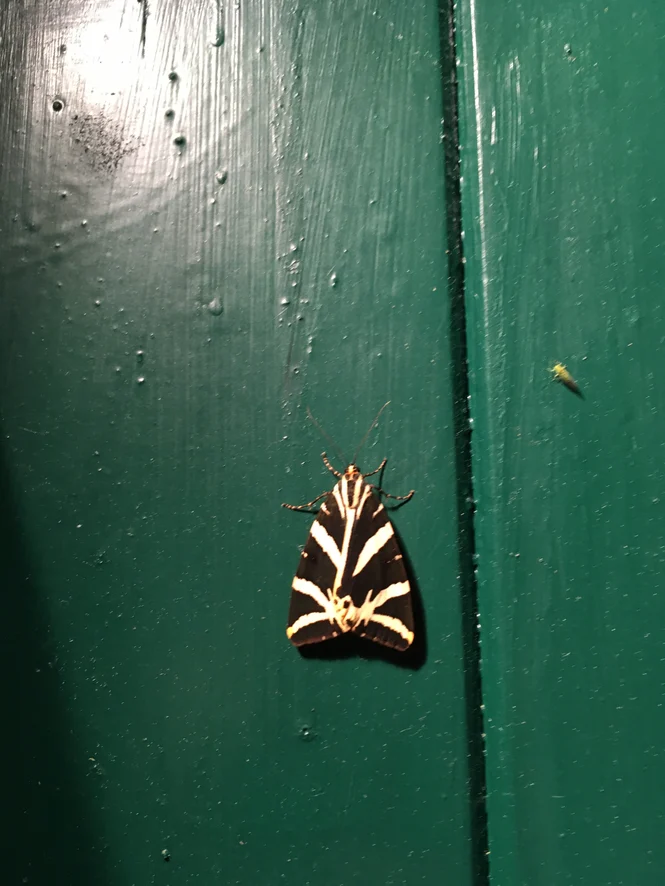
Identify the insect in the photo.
Euplagia quadripunctaria
